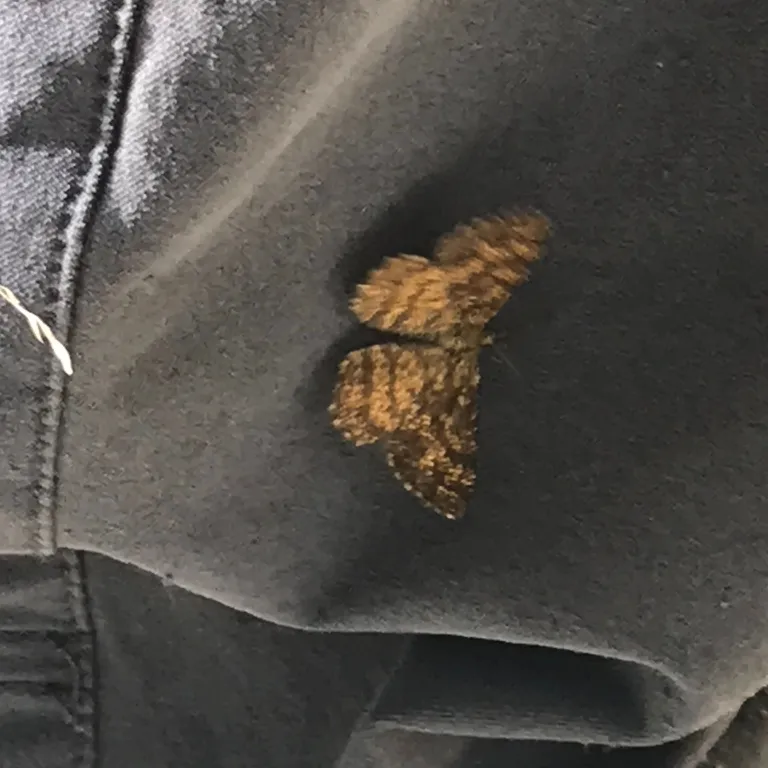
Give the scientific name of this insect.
Ematurga atomaria
